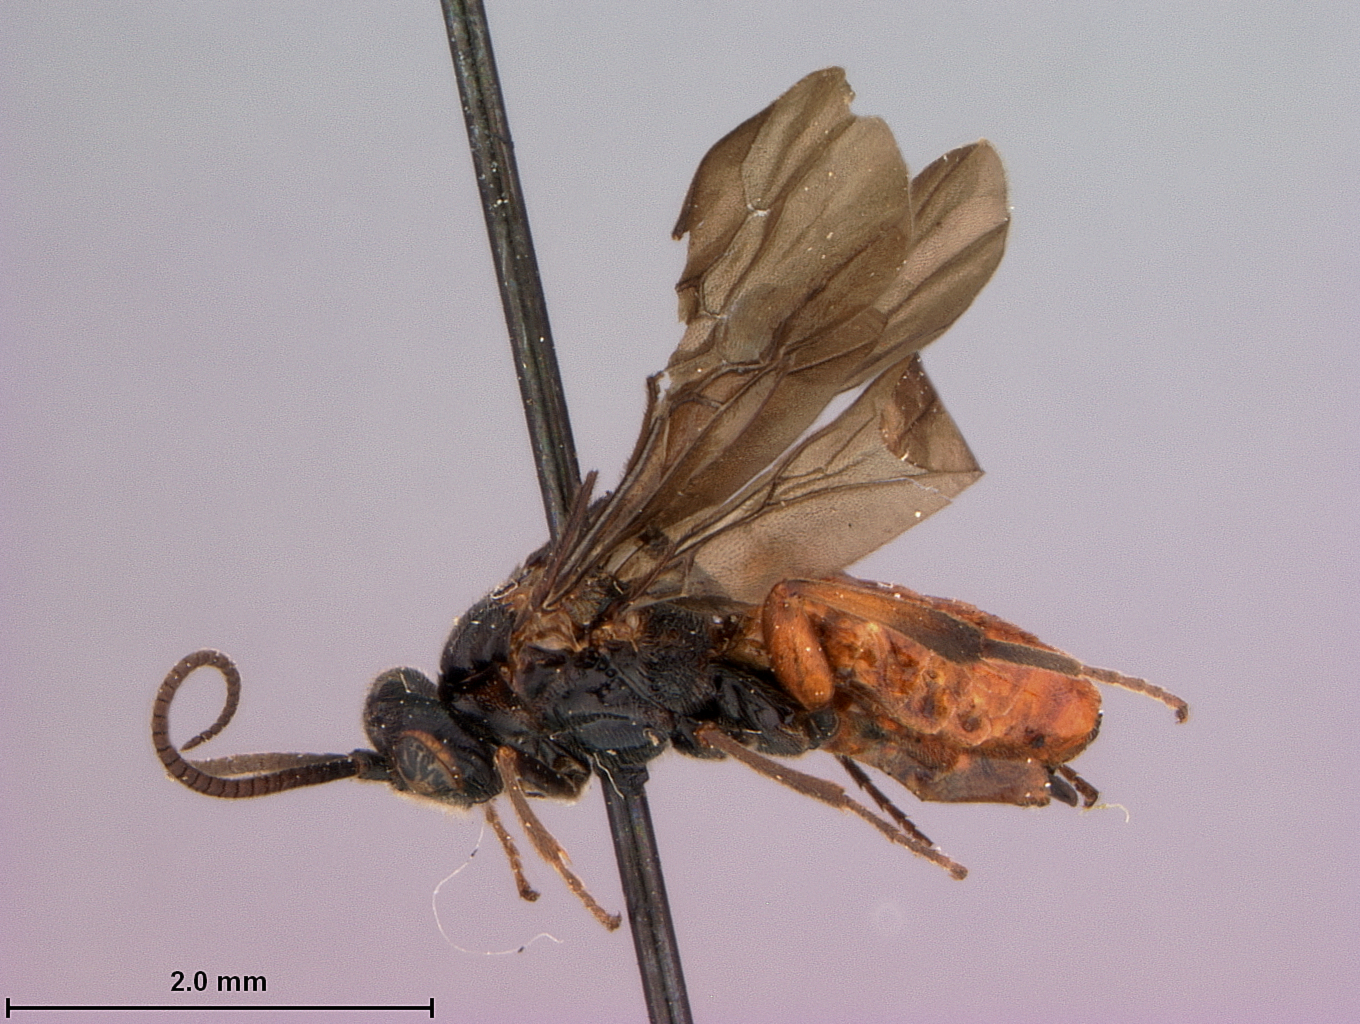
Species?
Cardiochiles tennessensis
